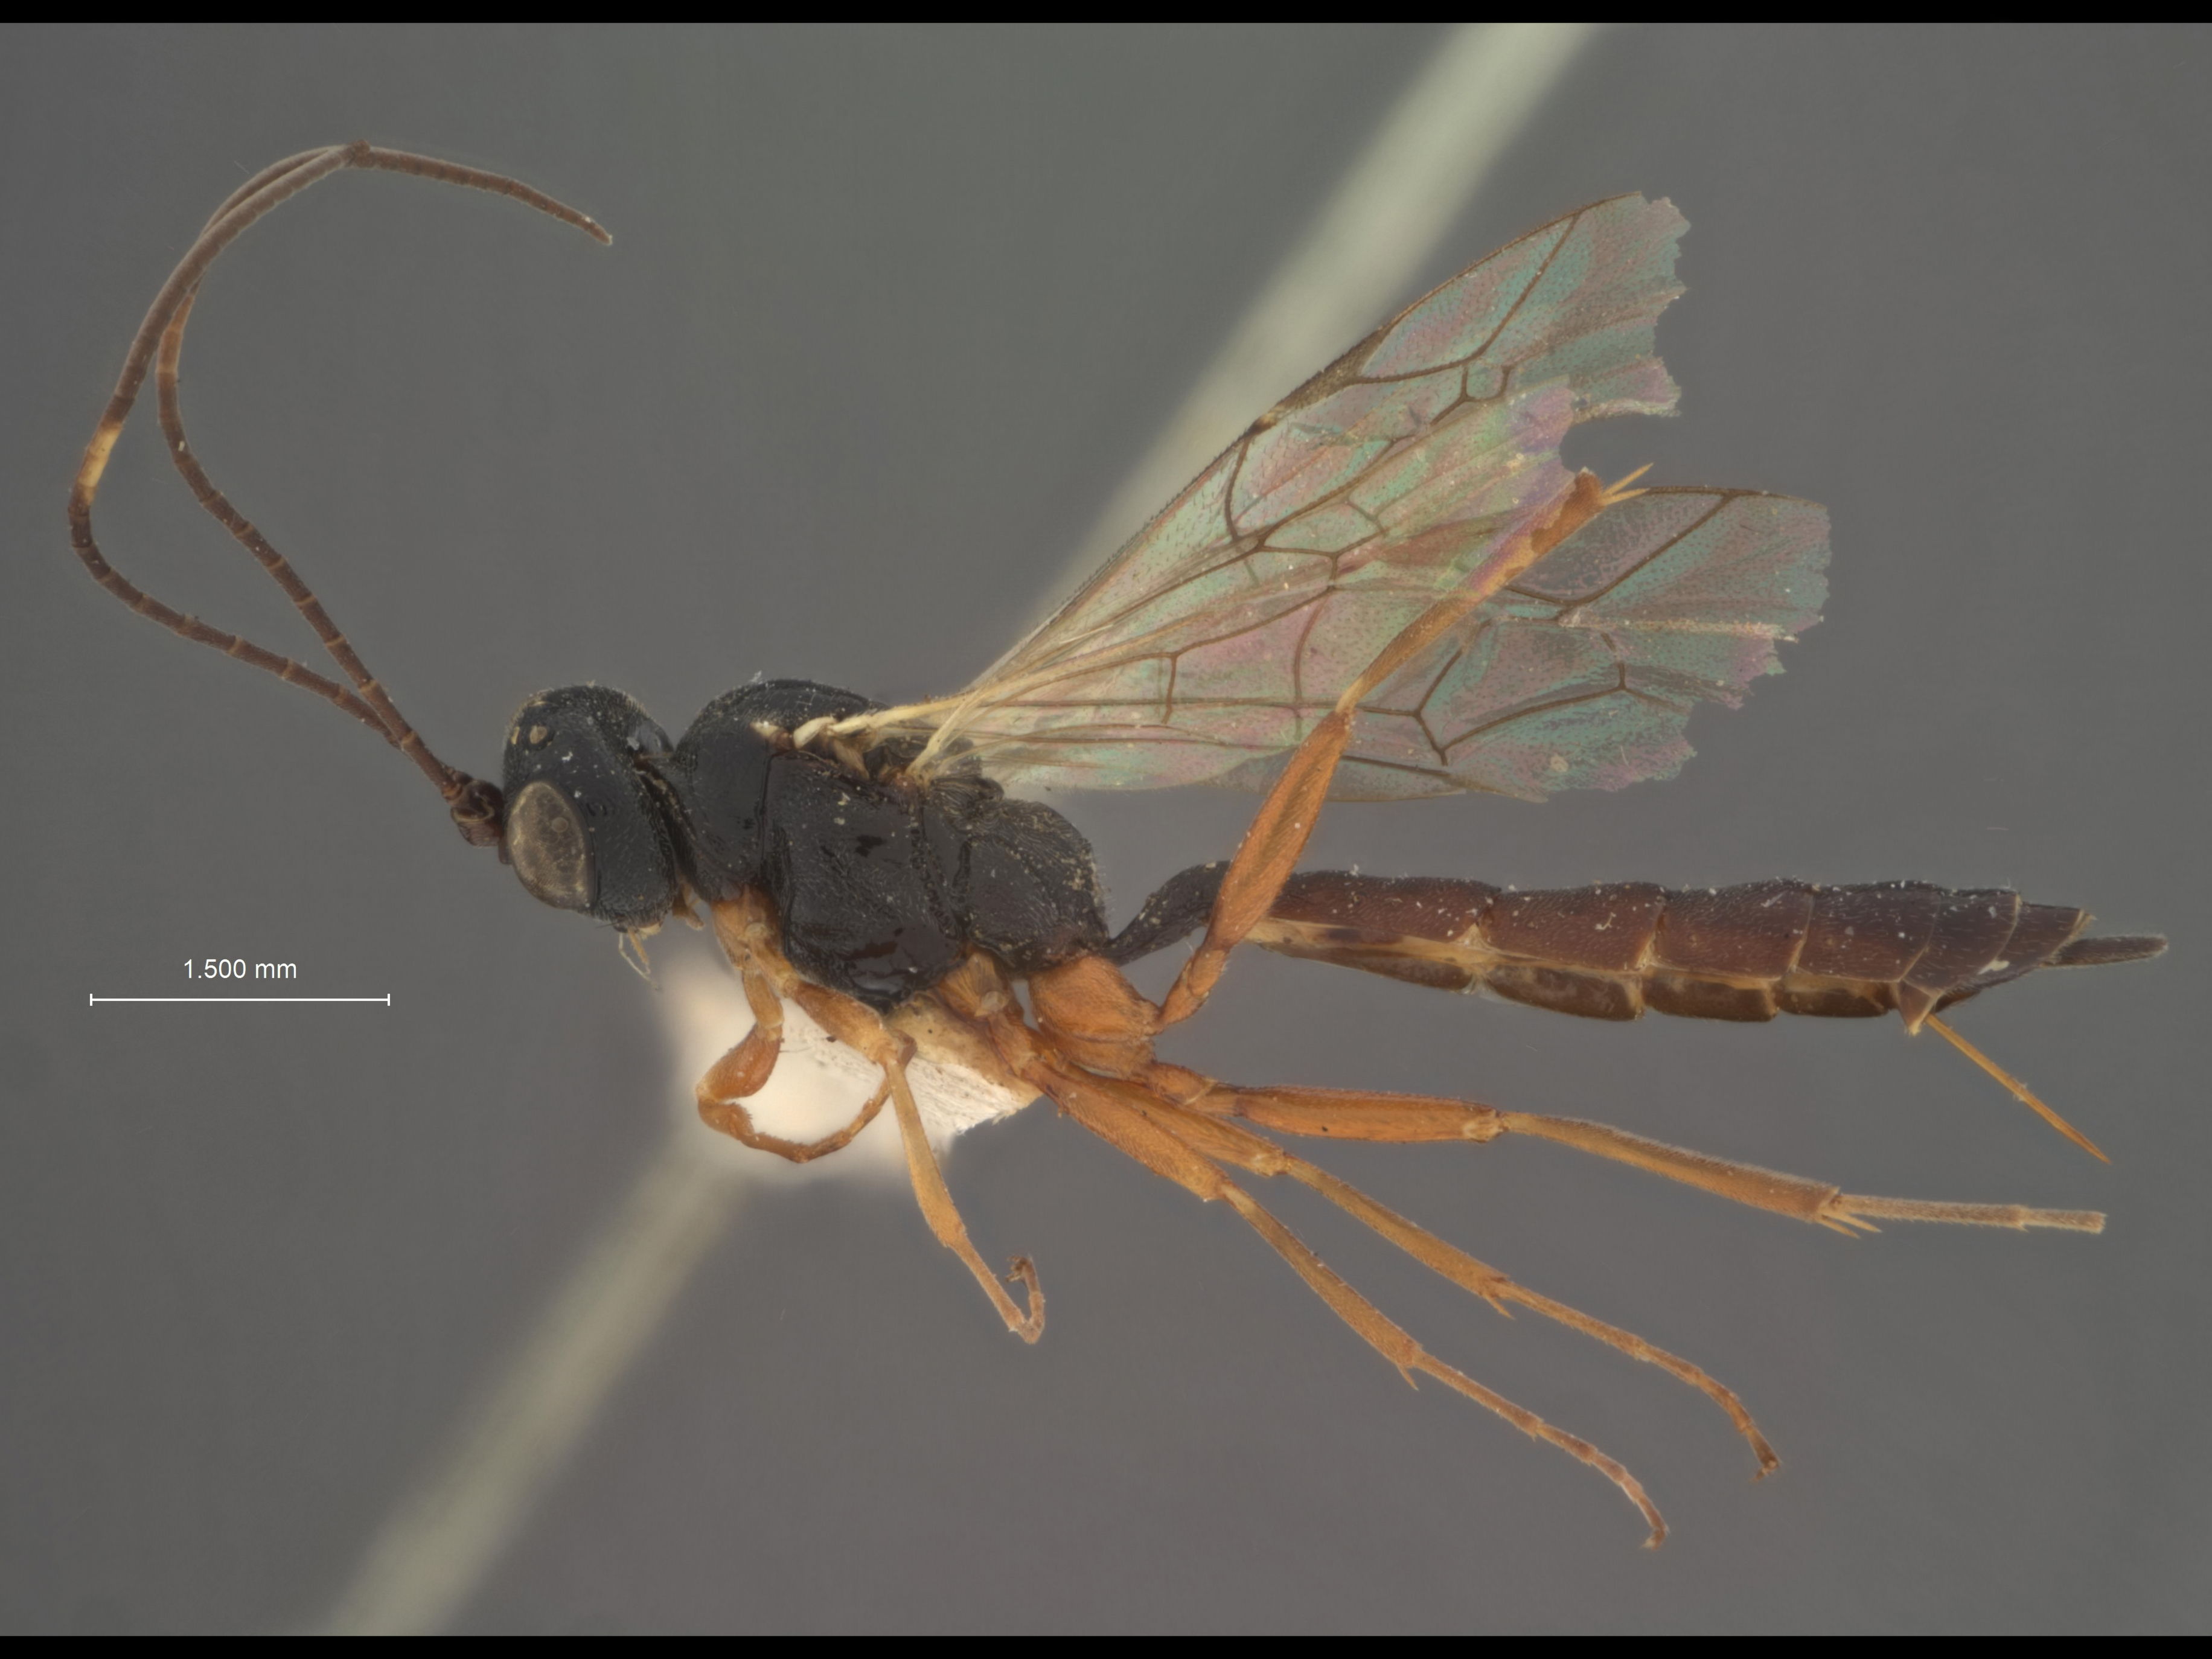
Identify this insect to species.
Ischnopsidea coloradensis
